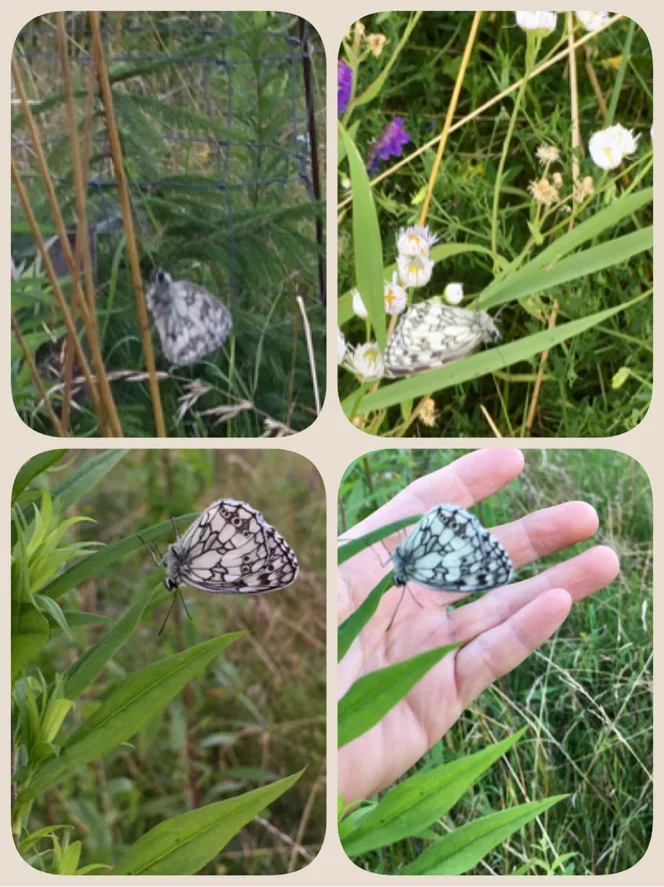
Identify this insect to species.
Melanargia galathea
